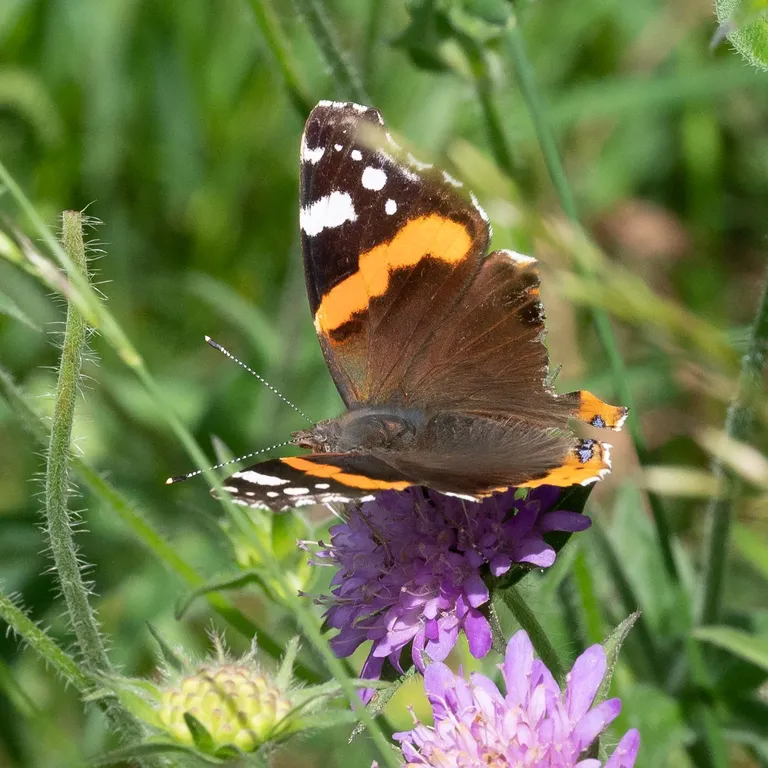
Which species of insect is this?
Vanessa atalanta
